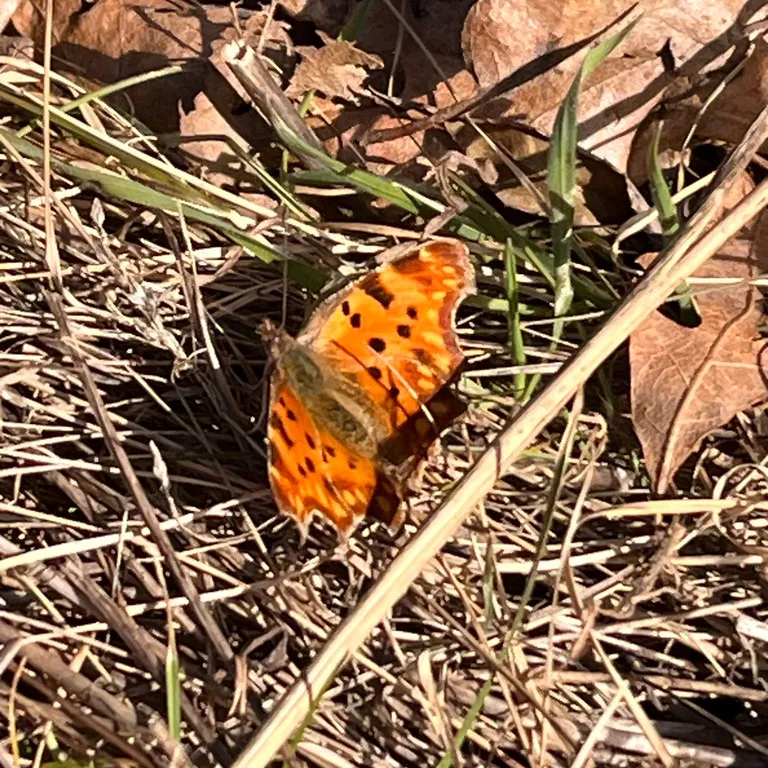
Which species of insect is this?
Polygonia c-album
